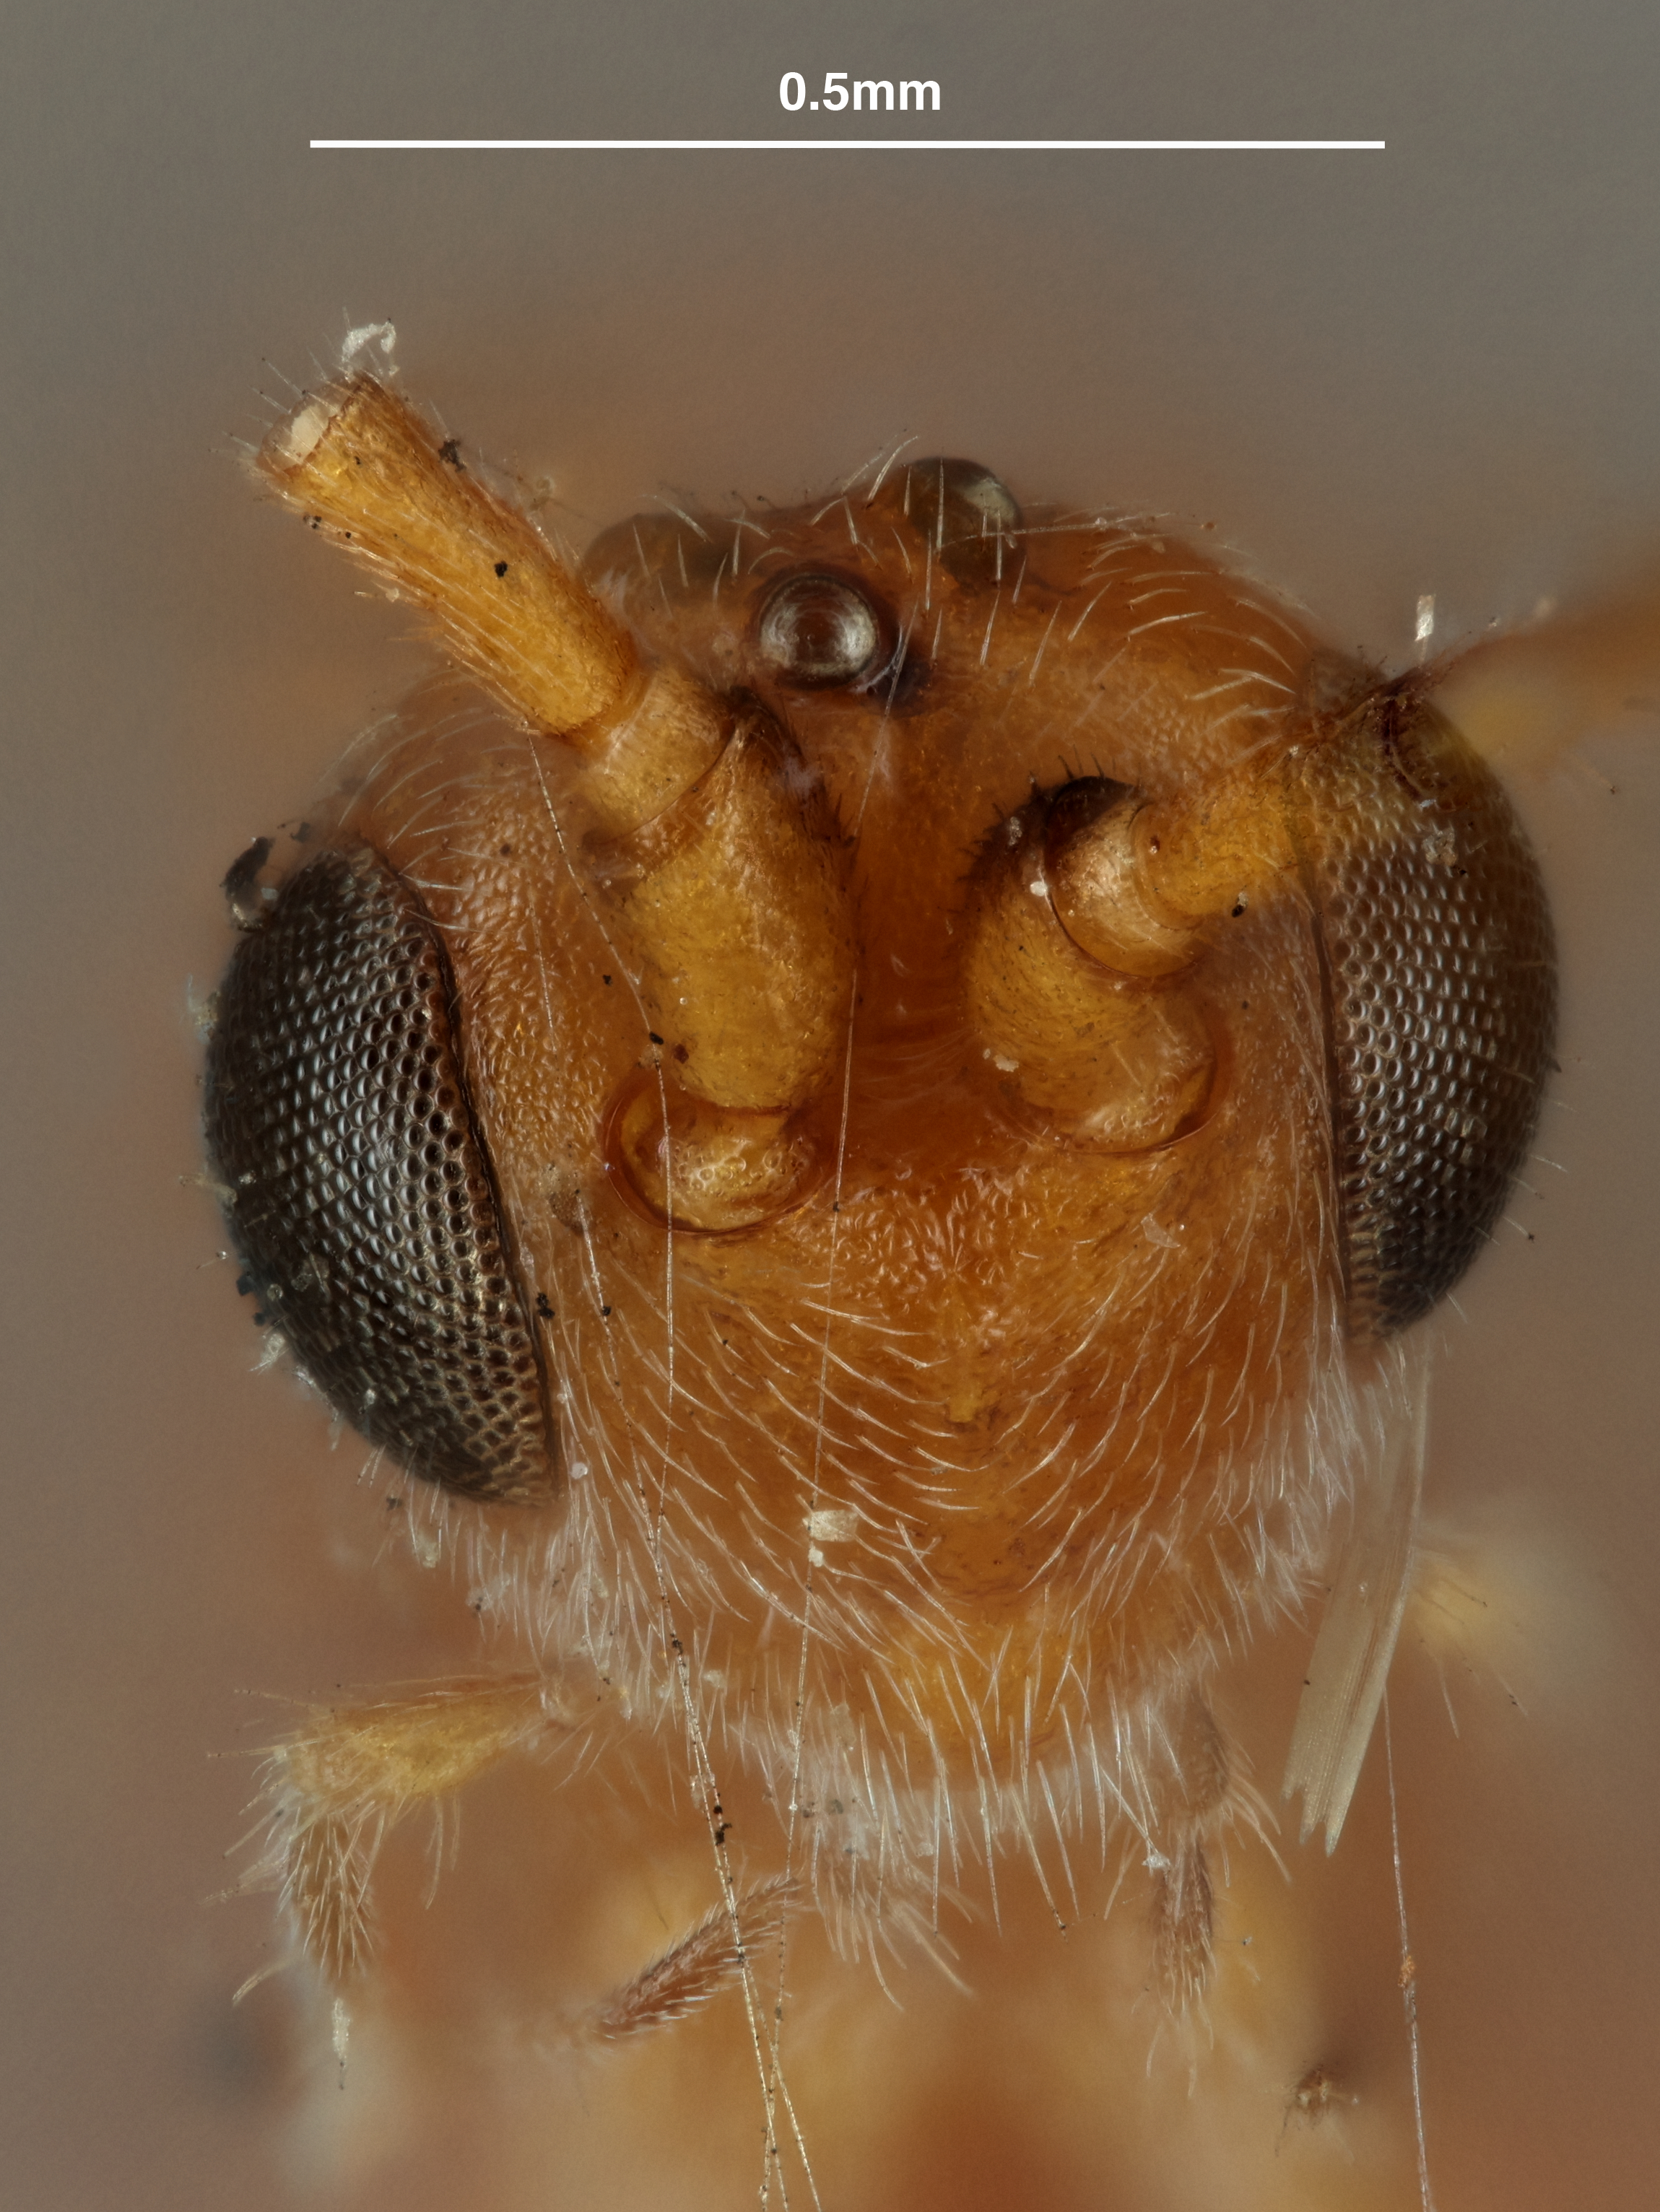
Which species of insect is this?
Orgilus gelechiavora
